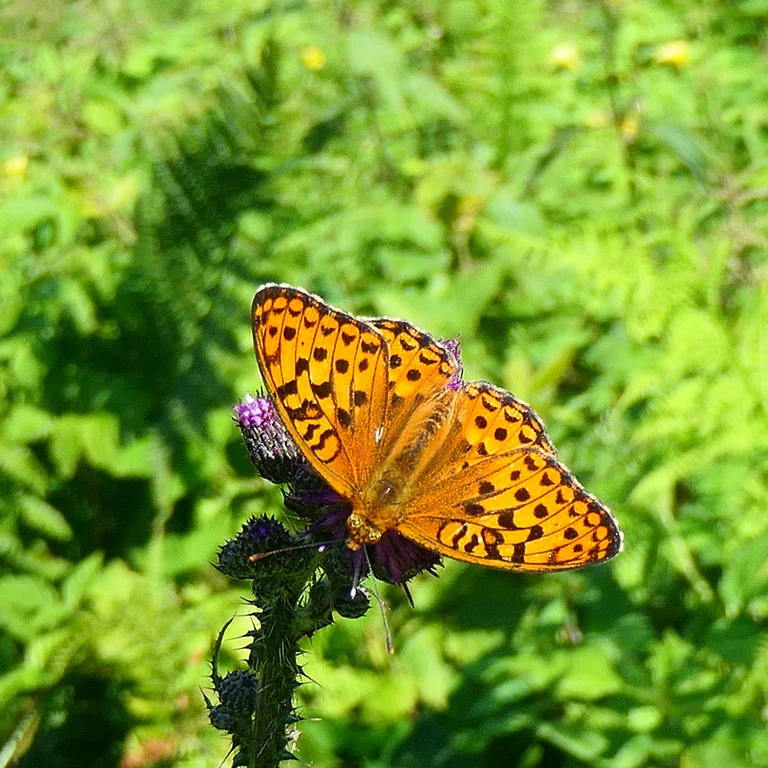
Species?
Fabriciana adippe
